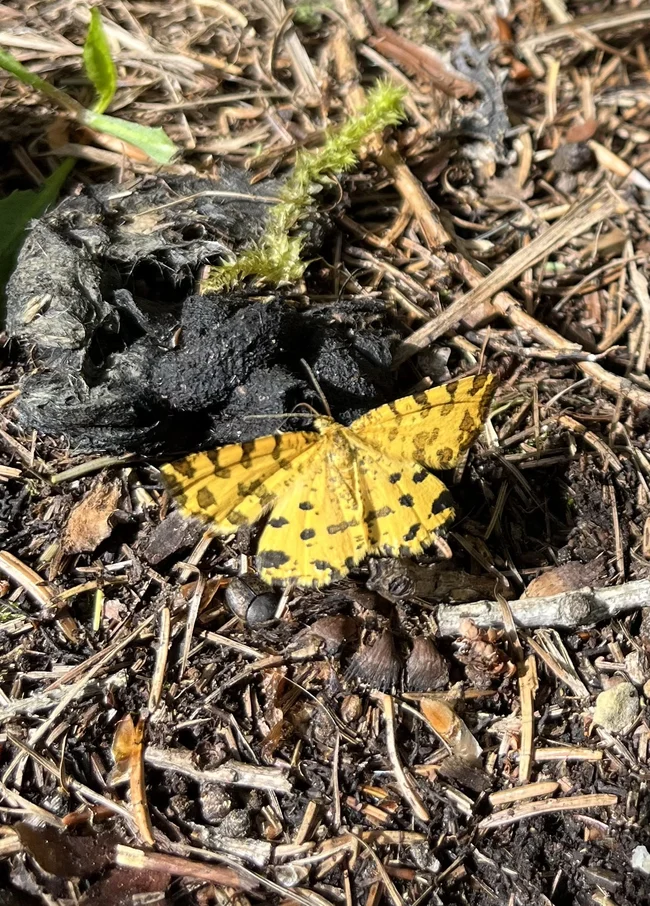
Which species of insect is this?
Pseudopanthera macularia
